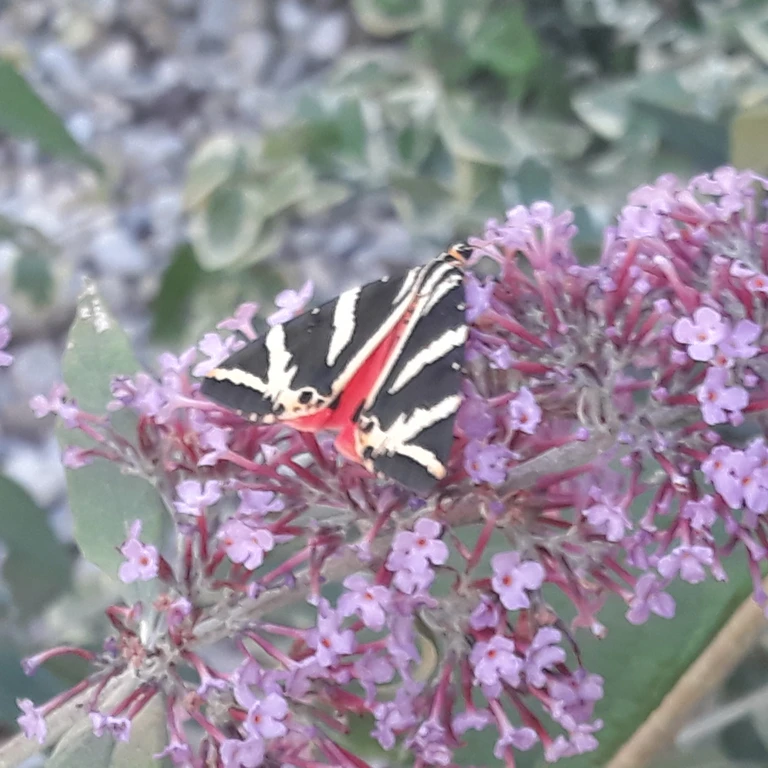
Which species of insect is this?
Euplagia quadripunctaria
